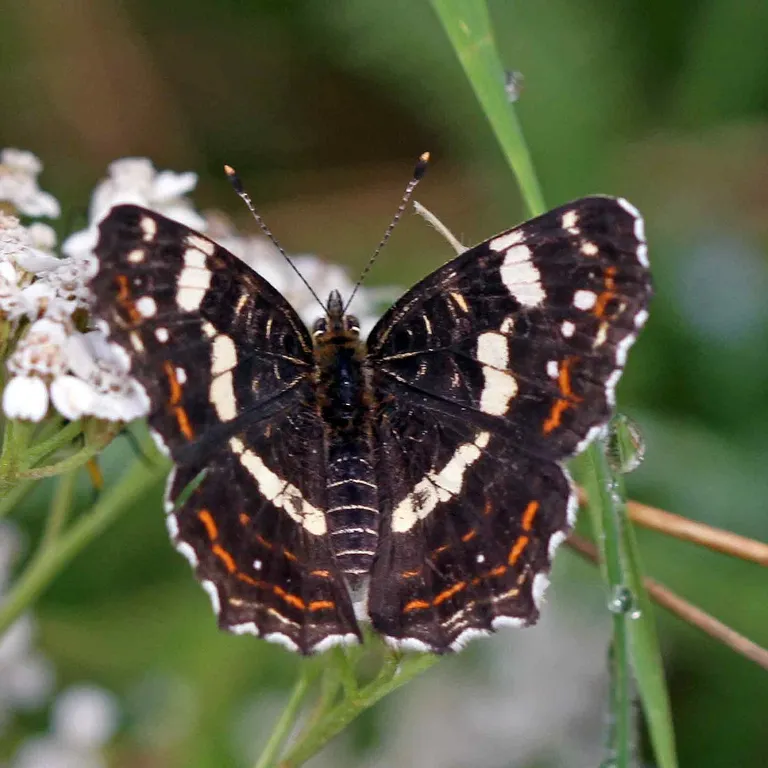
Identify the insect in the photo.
Araschnia levana
